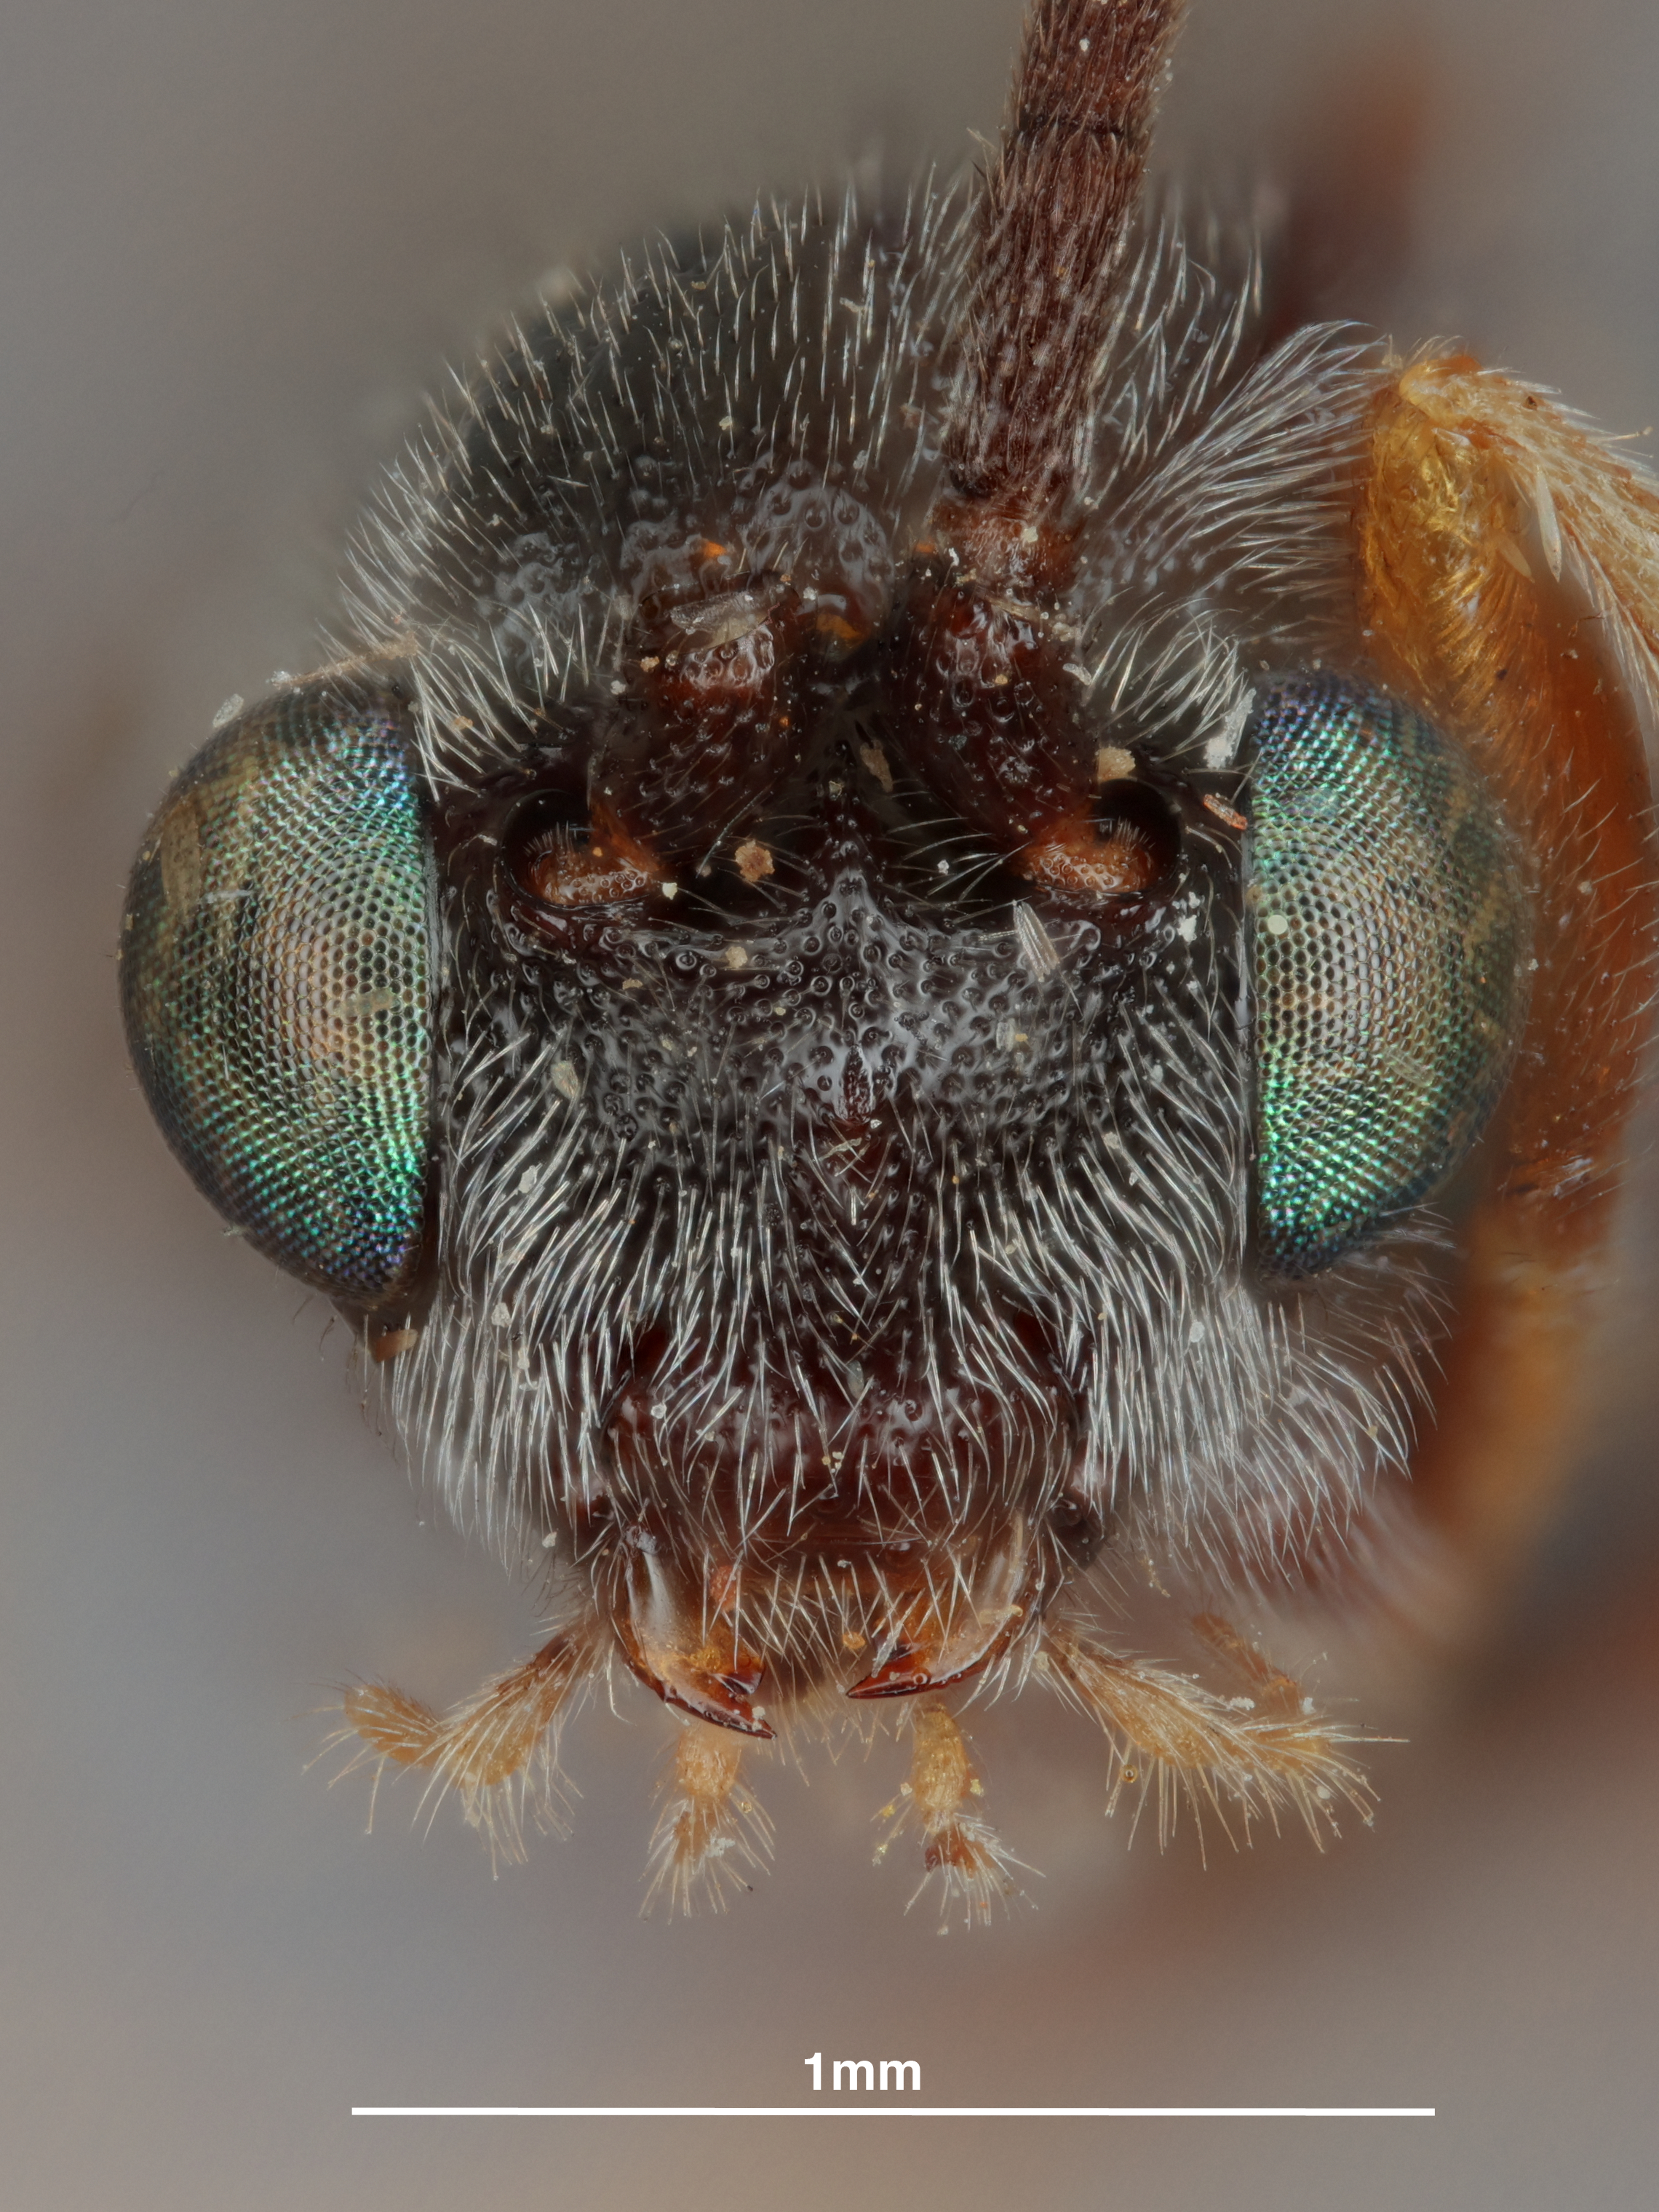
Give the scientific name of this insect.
Baeognatha luzonica
